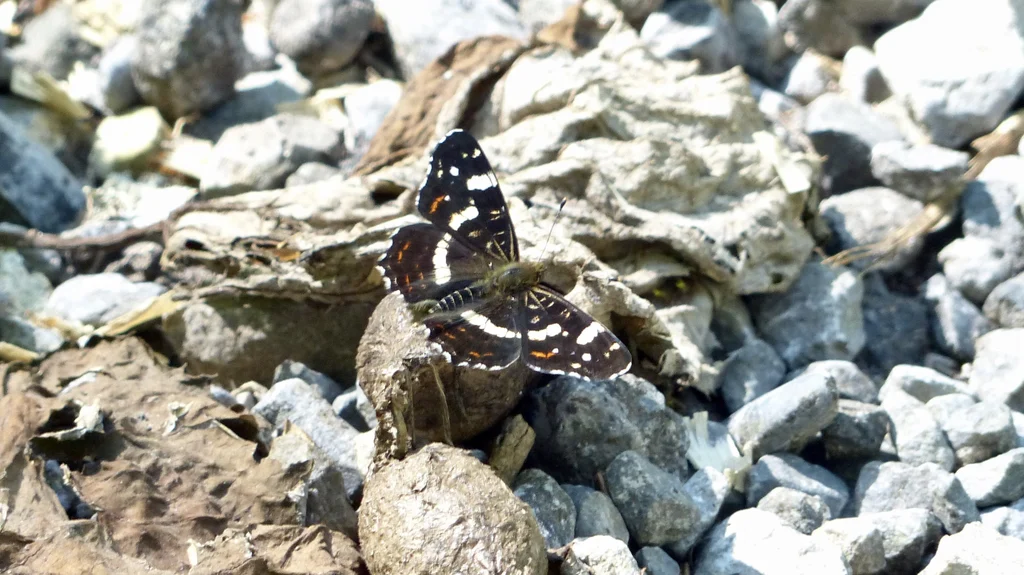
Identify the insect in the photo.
Araschnia levana
